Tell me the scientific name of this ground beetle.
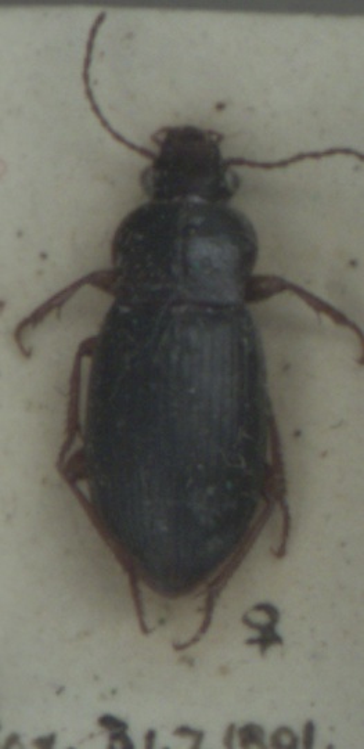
Ophonus schaubergerianus
